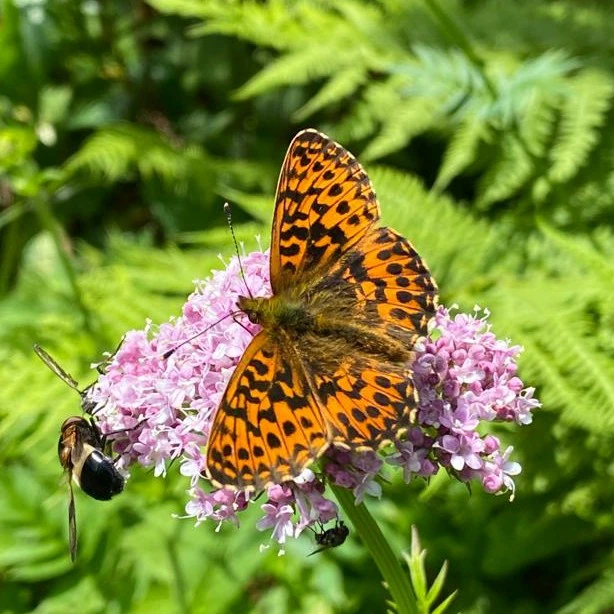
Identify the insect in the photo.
Boloria titania
